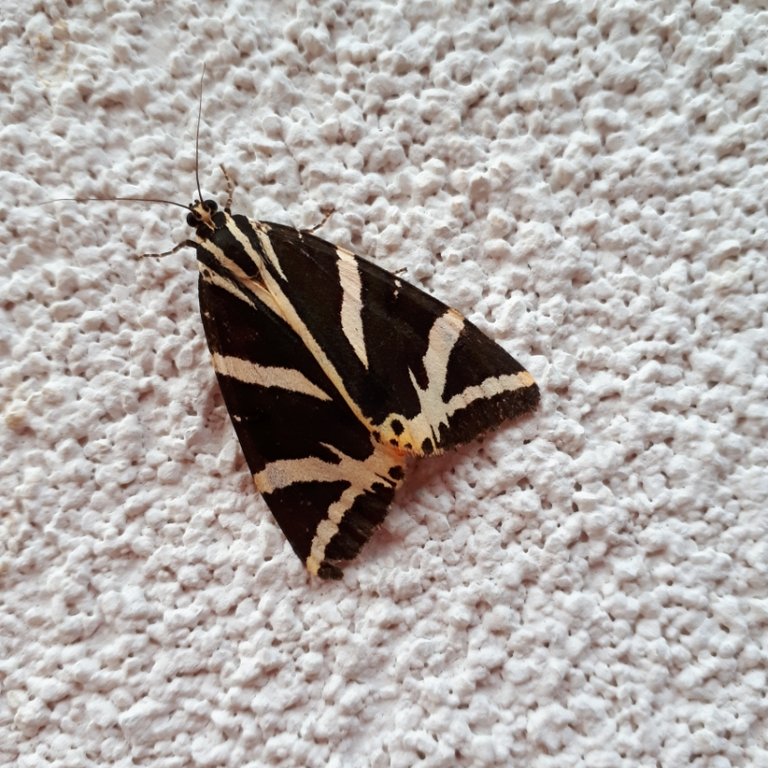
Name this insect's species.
Euplagia quadripunctaria
